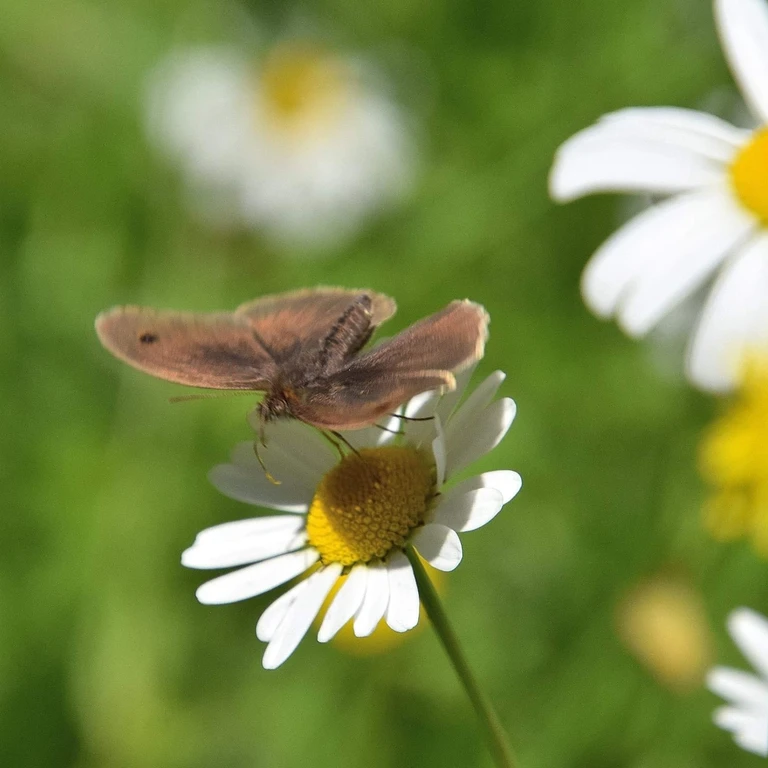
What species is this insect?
Maniola jurtina
